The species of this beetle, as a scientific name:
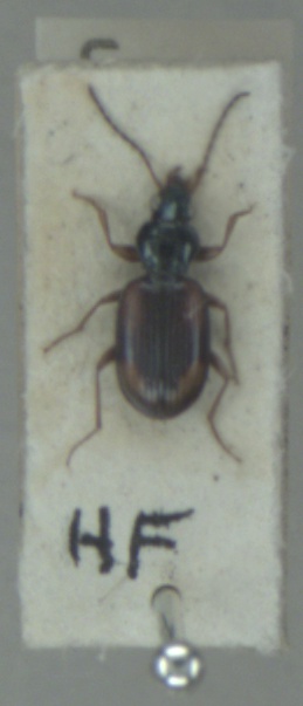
Bembidion tetracolum
